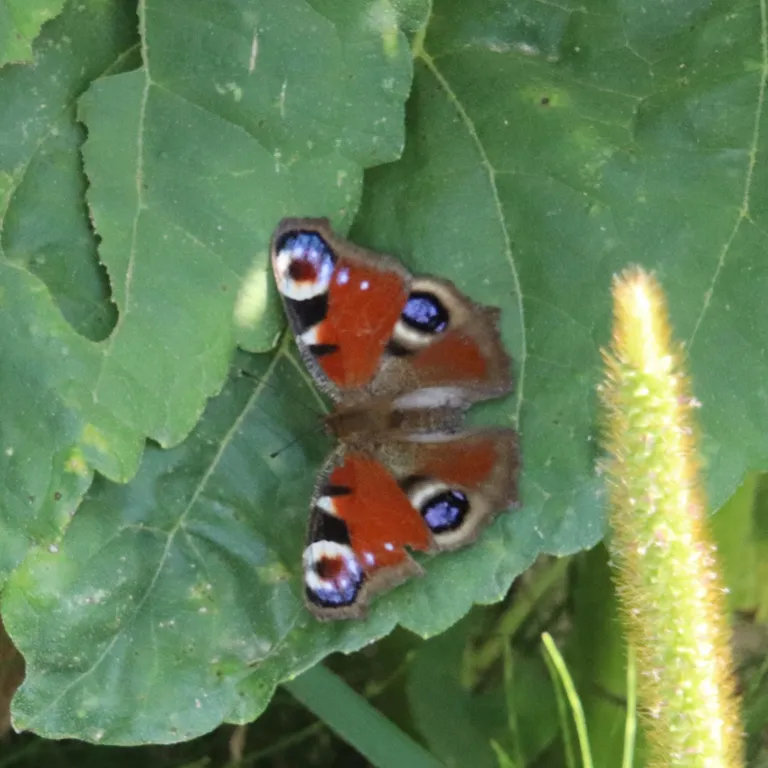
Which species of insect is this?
Aglais io
